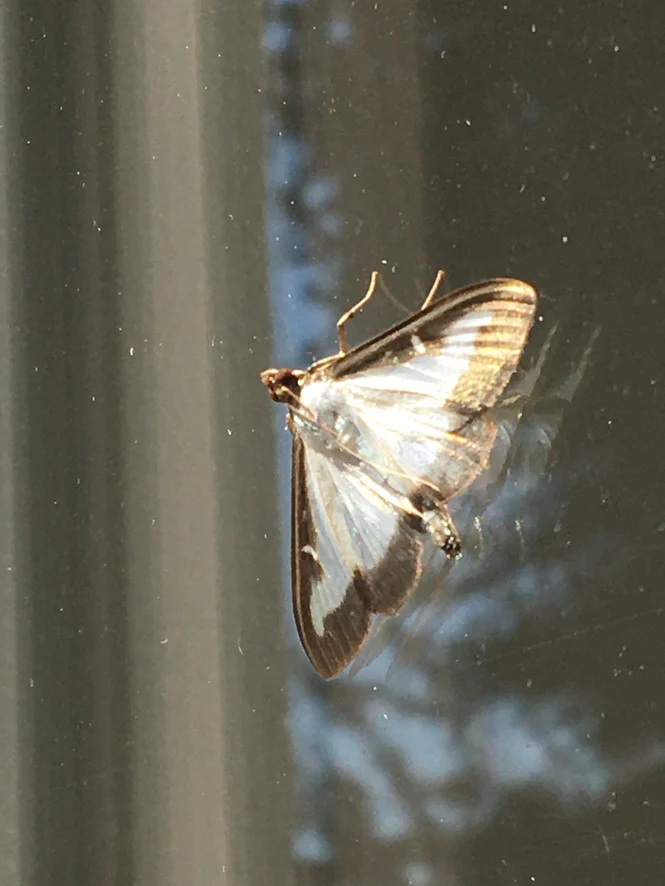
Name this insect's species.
Cydalima perspectalis
